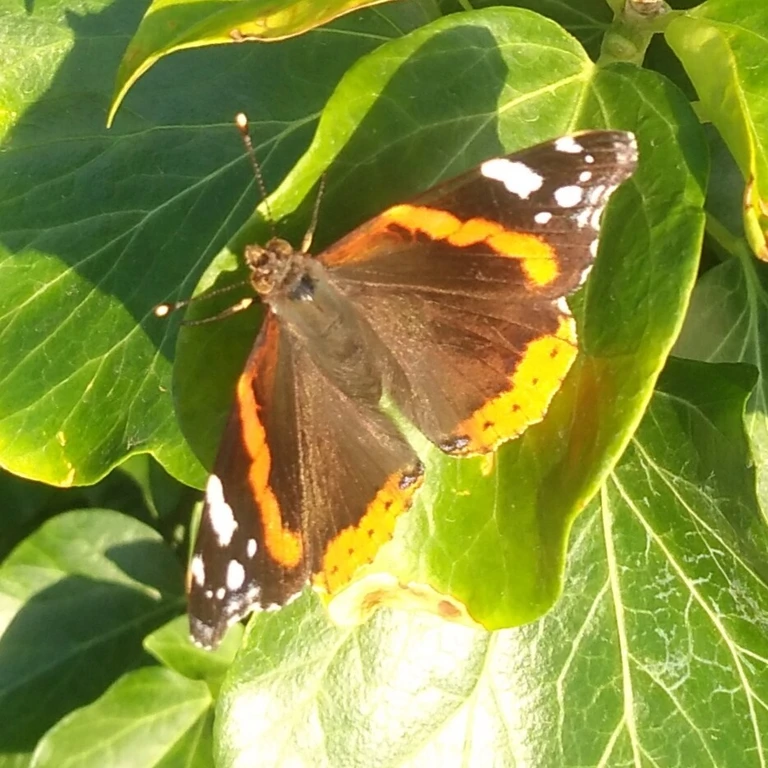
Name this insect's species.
Vanessa atalanta
